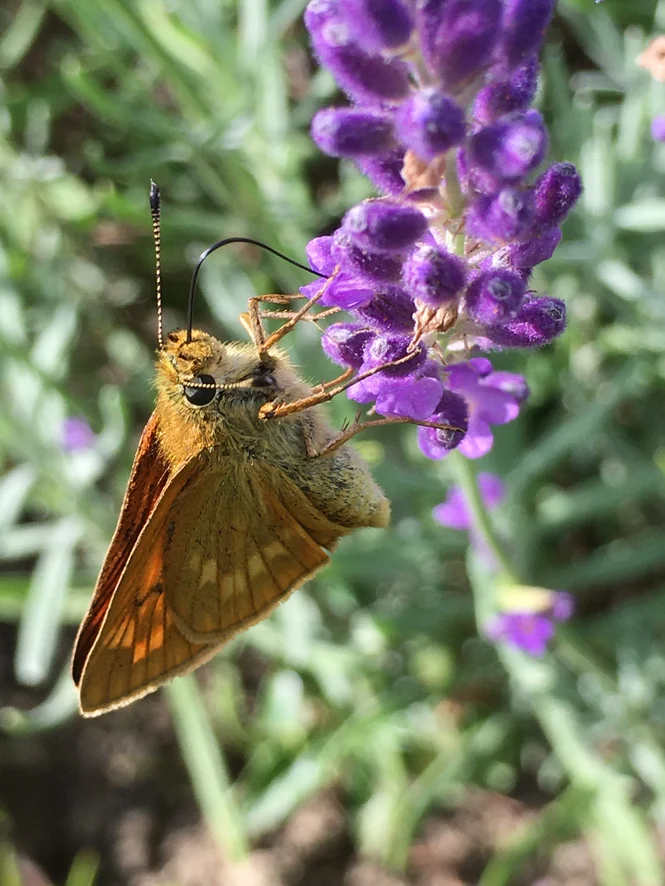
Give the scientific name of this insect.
Ochlodes sylvanus (also Ochlodes venata)
